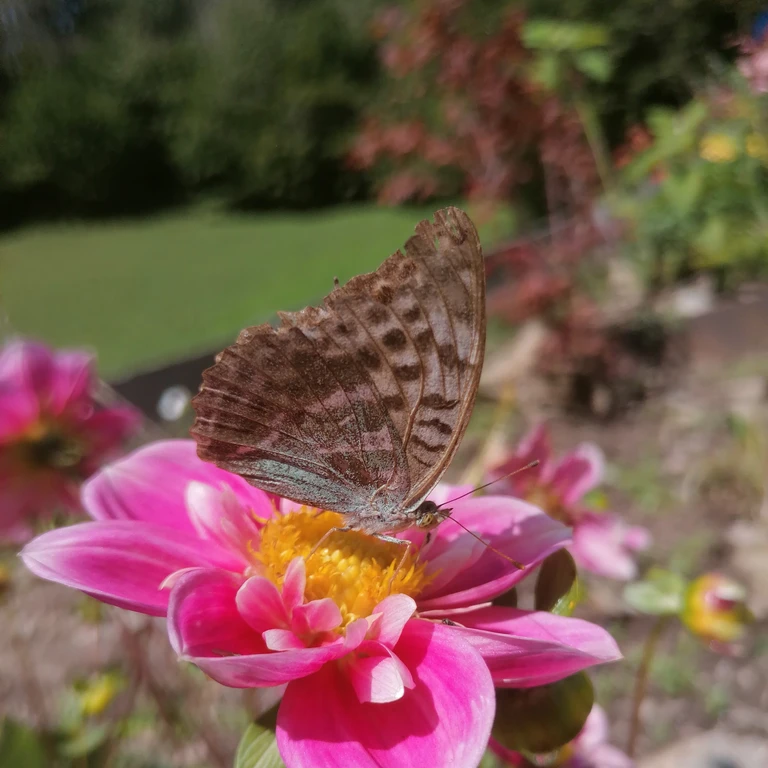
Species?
Argynnis paphia
